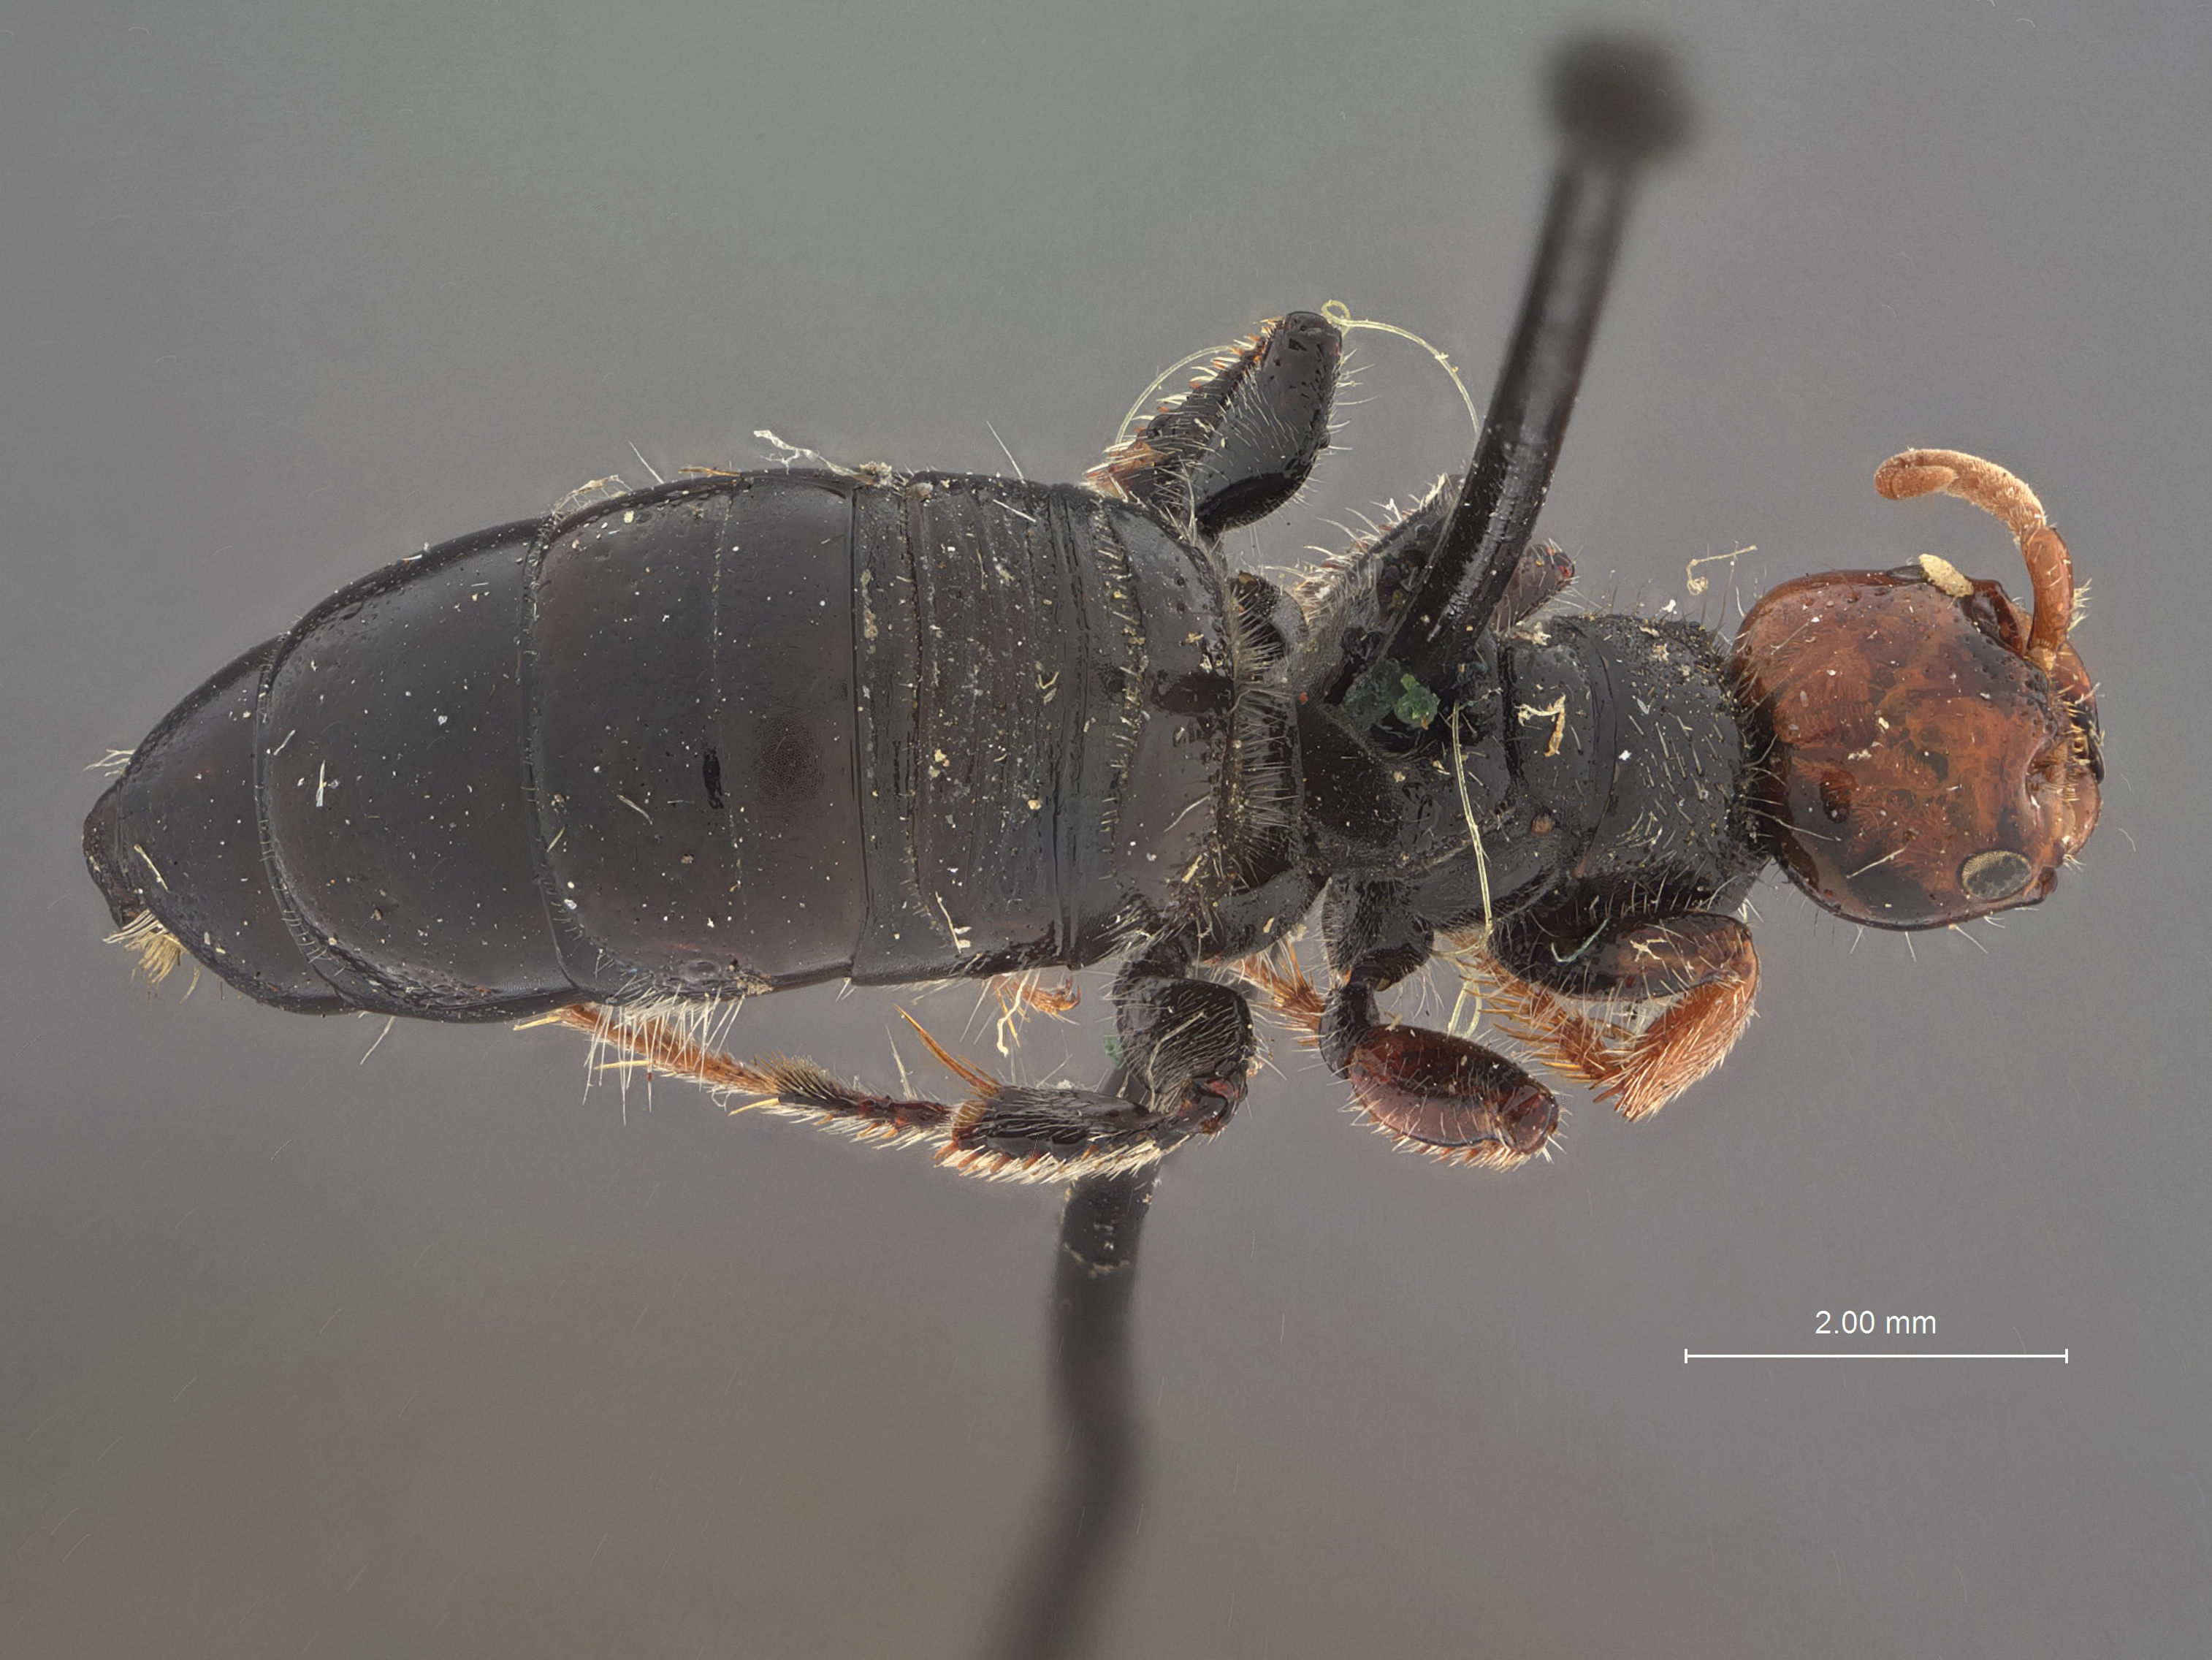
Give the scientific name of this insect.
Lophocheilus ruficeps
